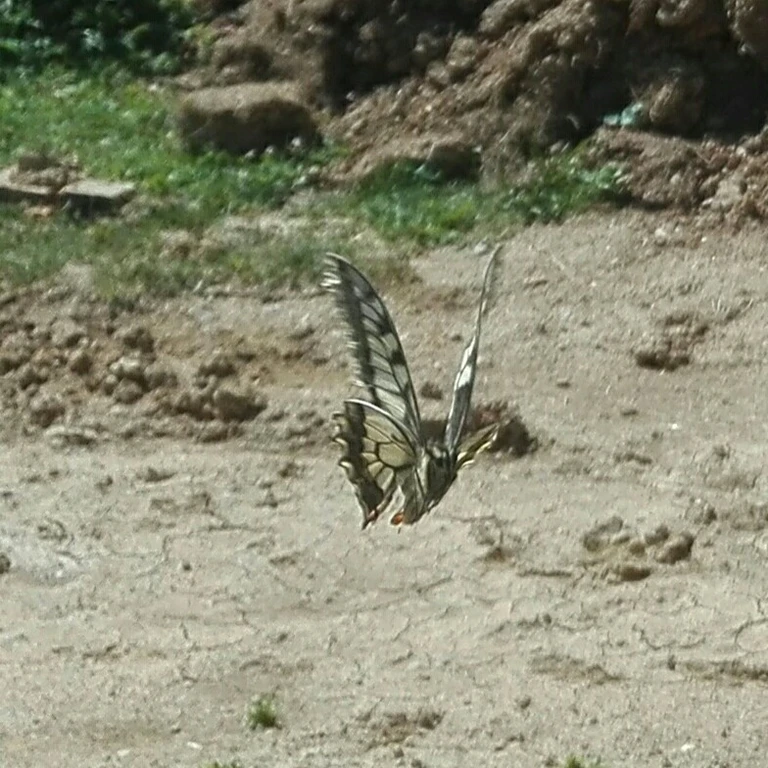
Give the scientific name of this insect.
Papilio machaon
